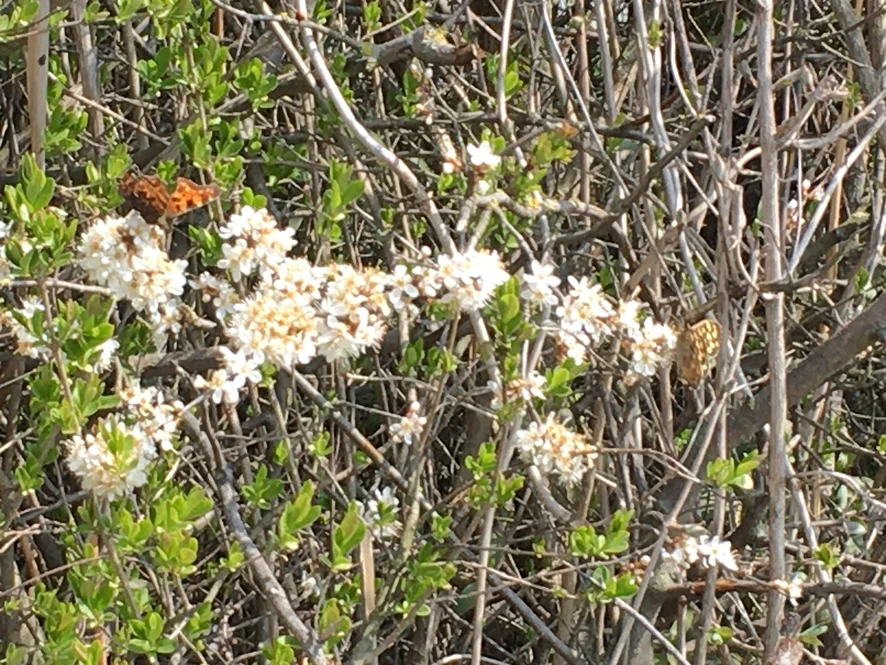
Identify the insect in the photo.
Pararge aegeria
